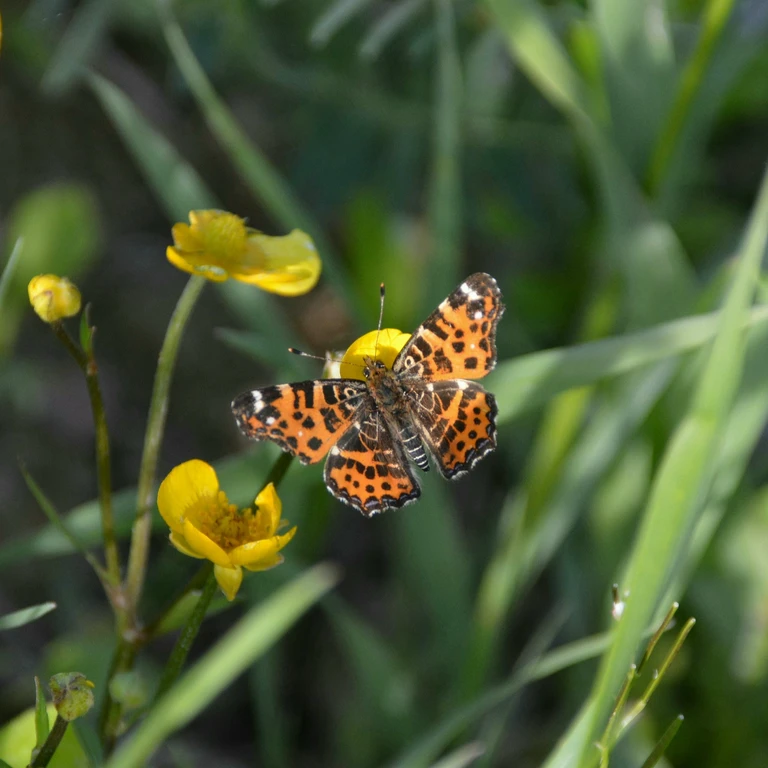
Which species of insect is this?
Araschnia levana
